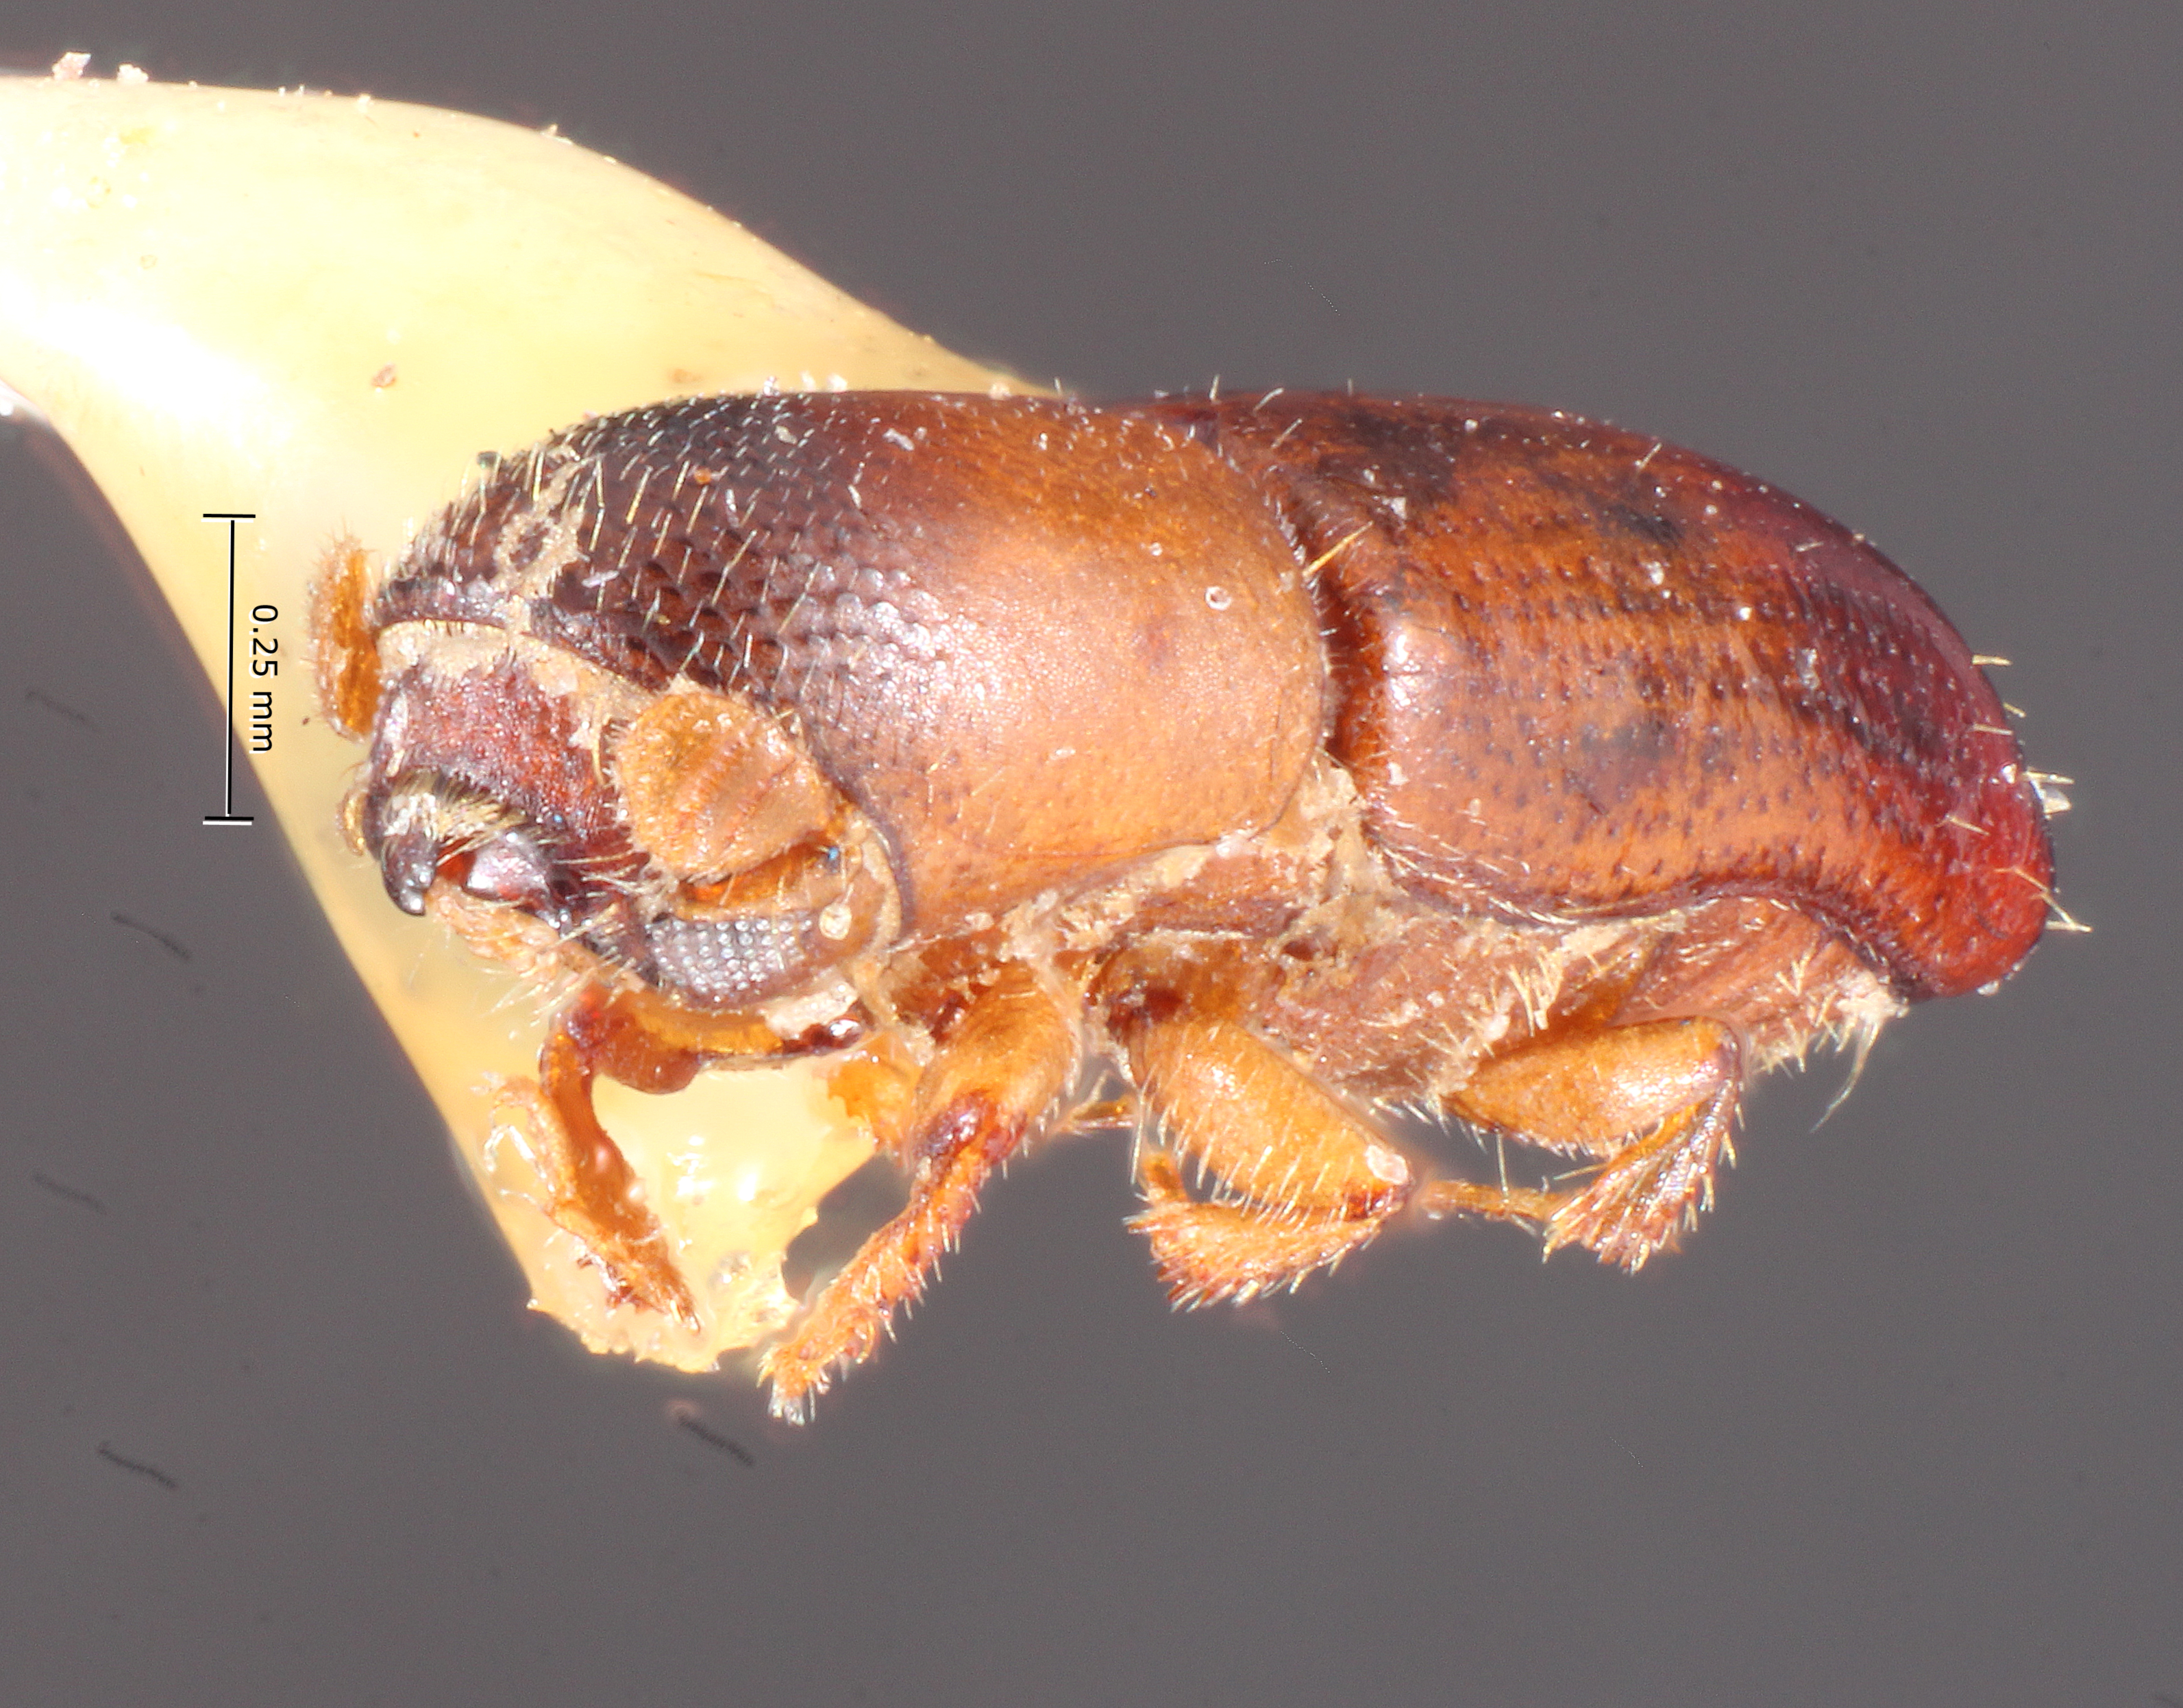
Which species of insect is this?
Monarthrum exornatum
